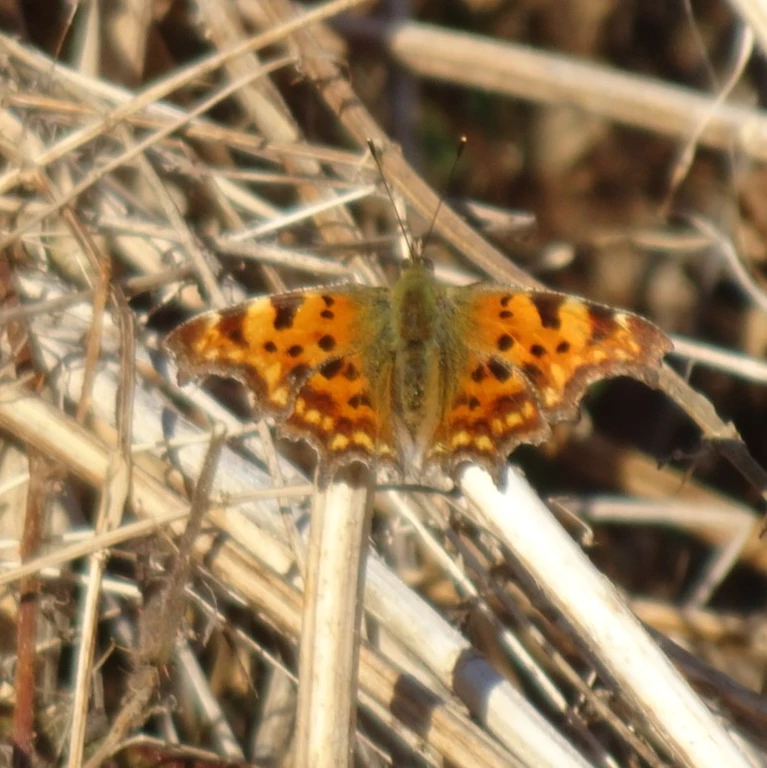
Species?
Polygonia c-album
